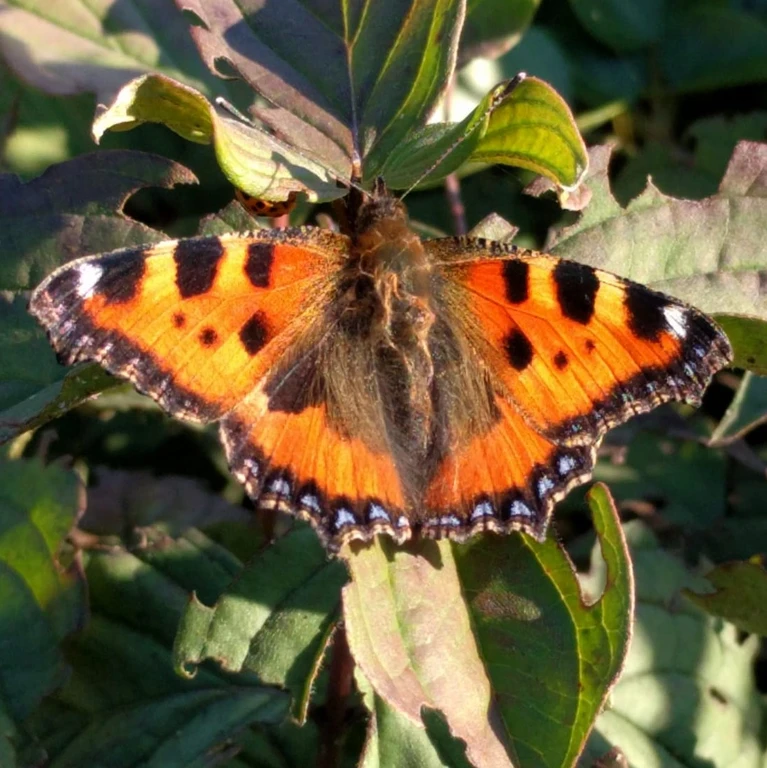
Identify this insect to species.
Aglais urticae
